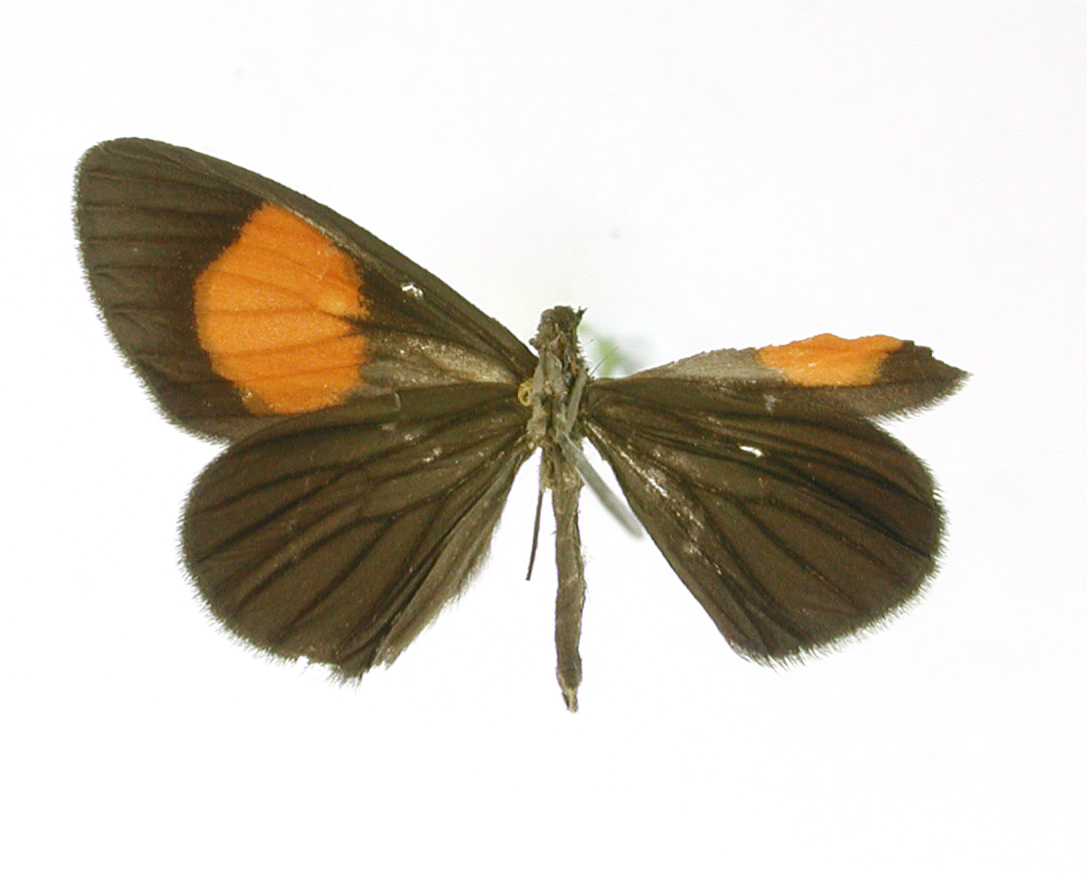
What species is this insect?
Sangalopsis mediata
